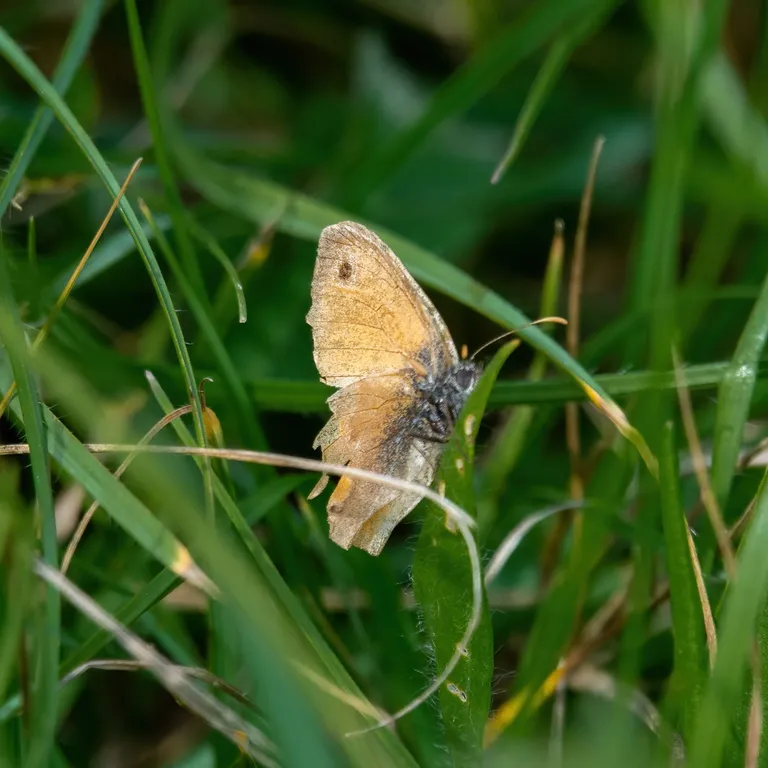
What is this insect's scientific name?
Coenonympha pamphilus
